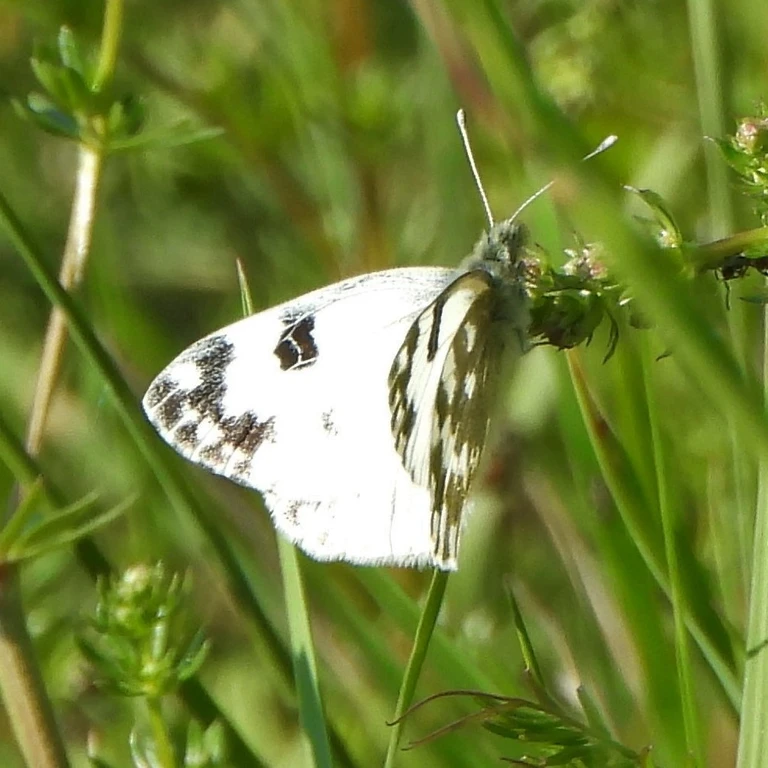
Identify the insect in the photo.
Pontia edusa
